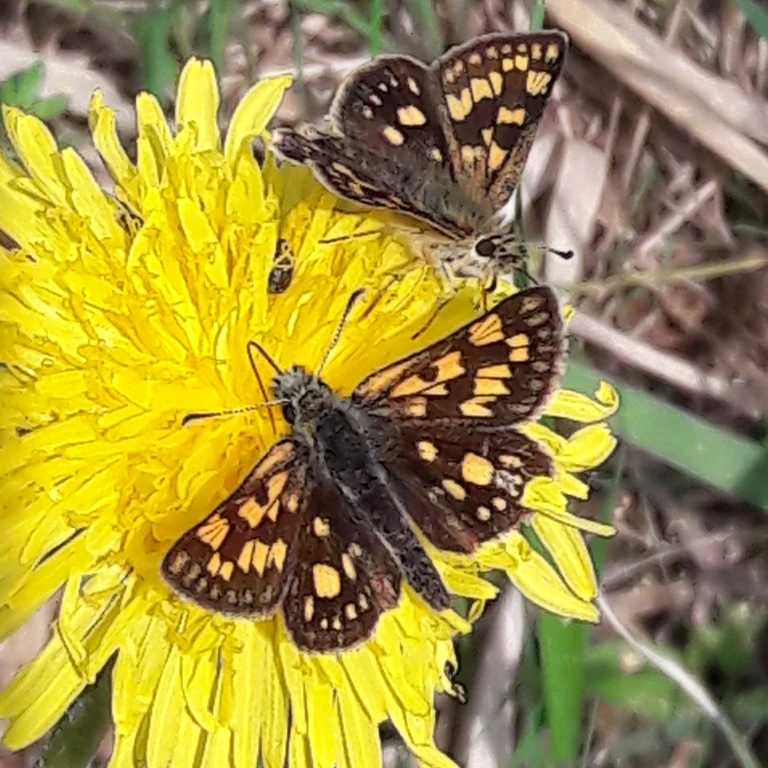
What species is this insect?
Carterocephalus palaemon
